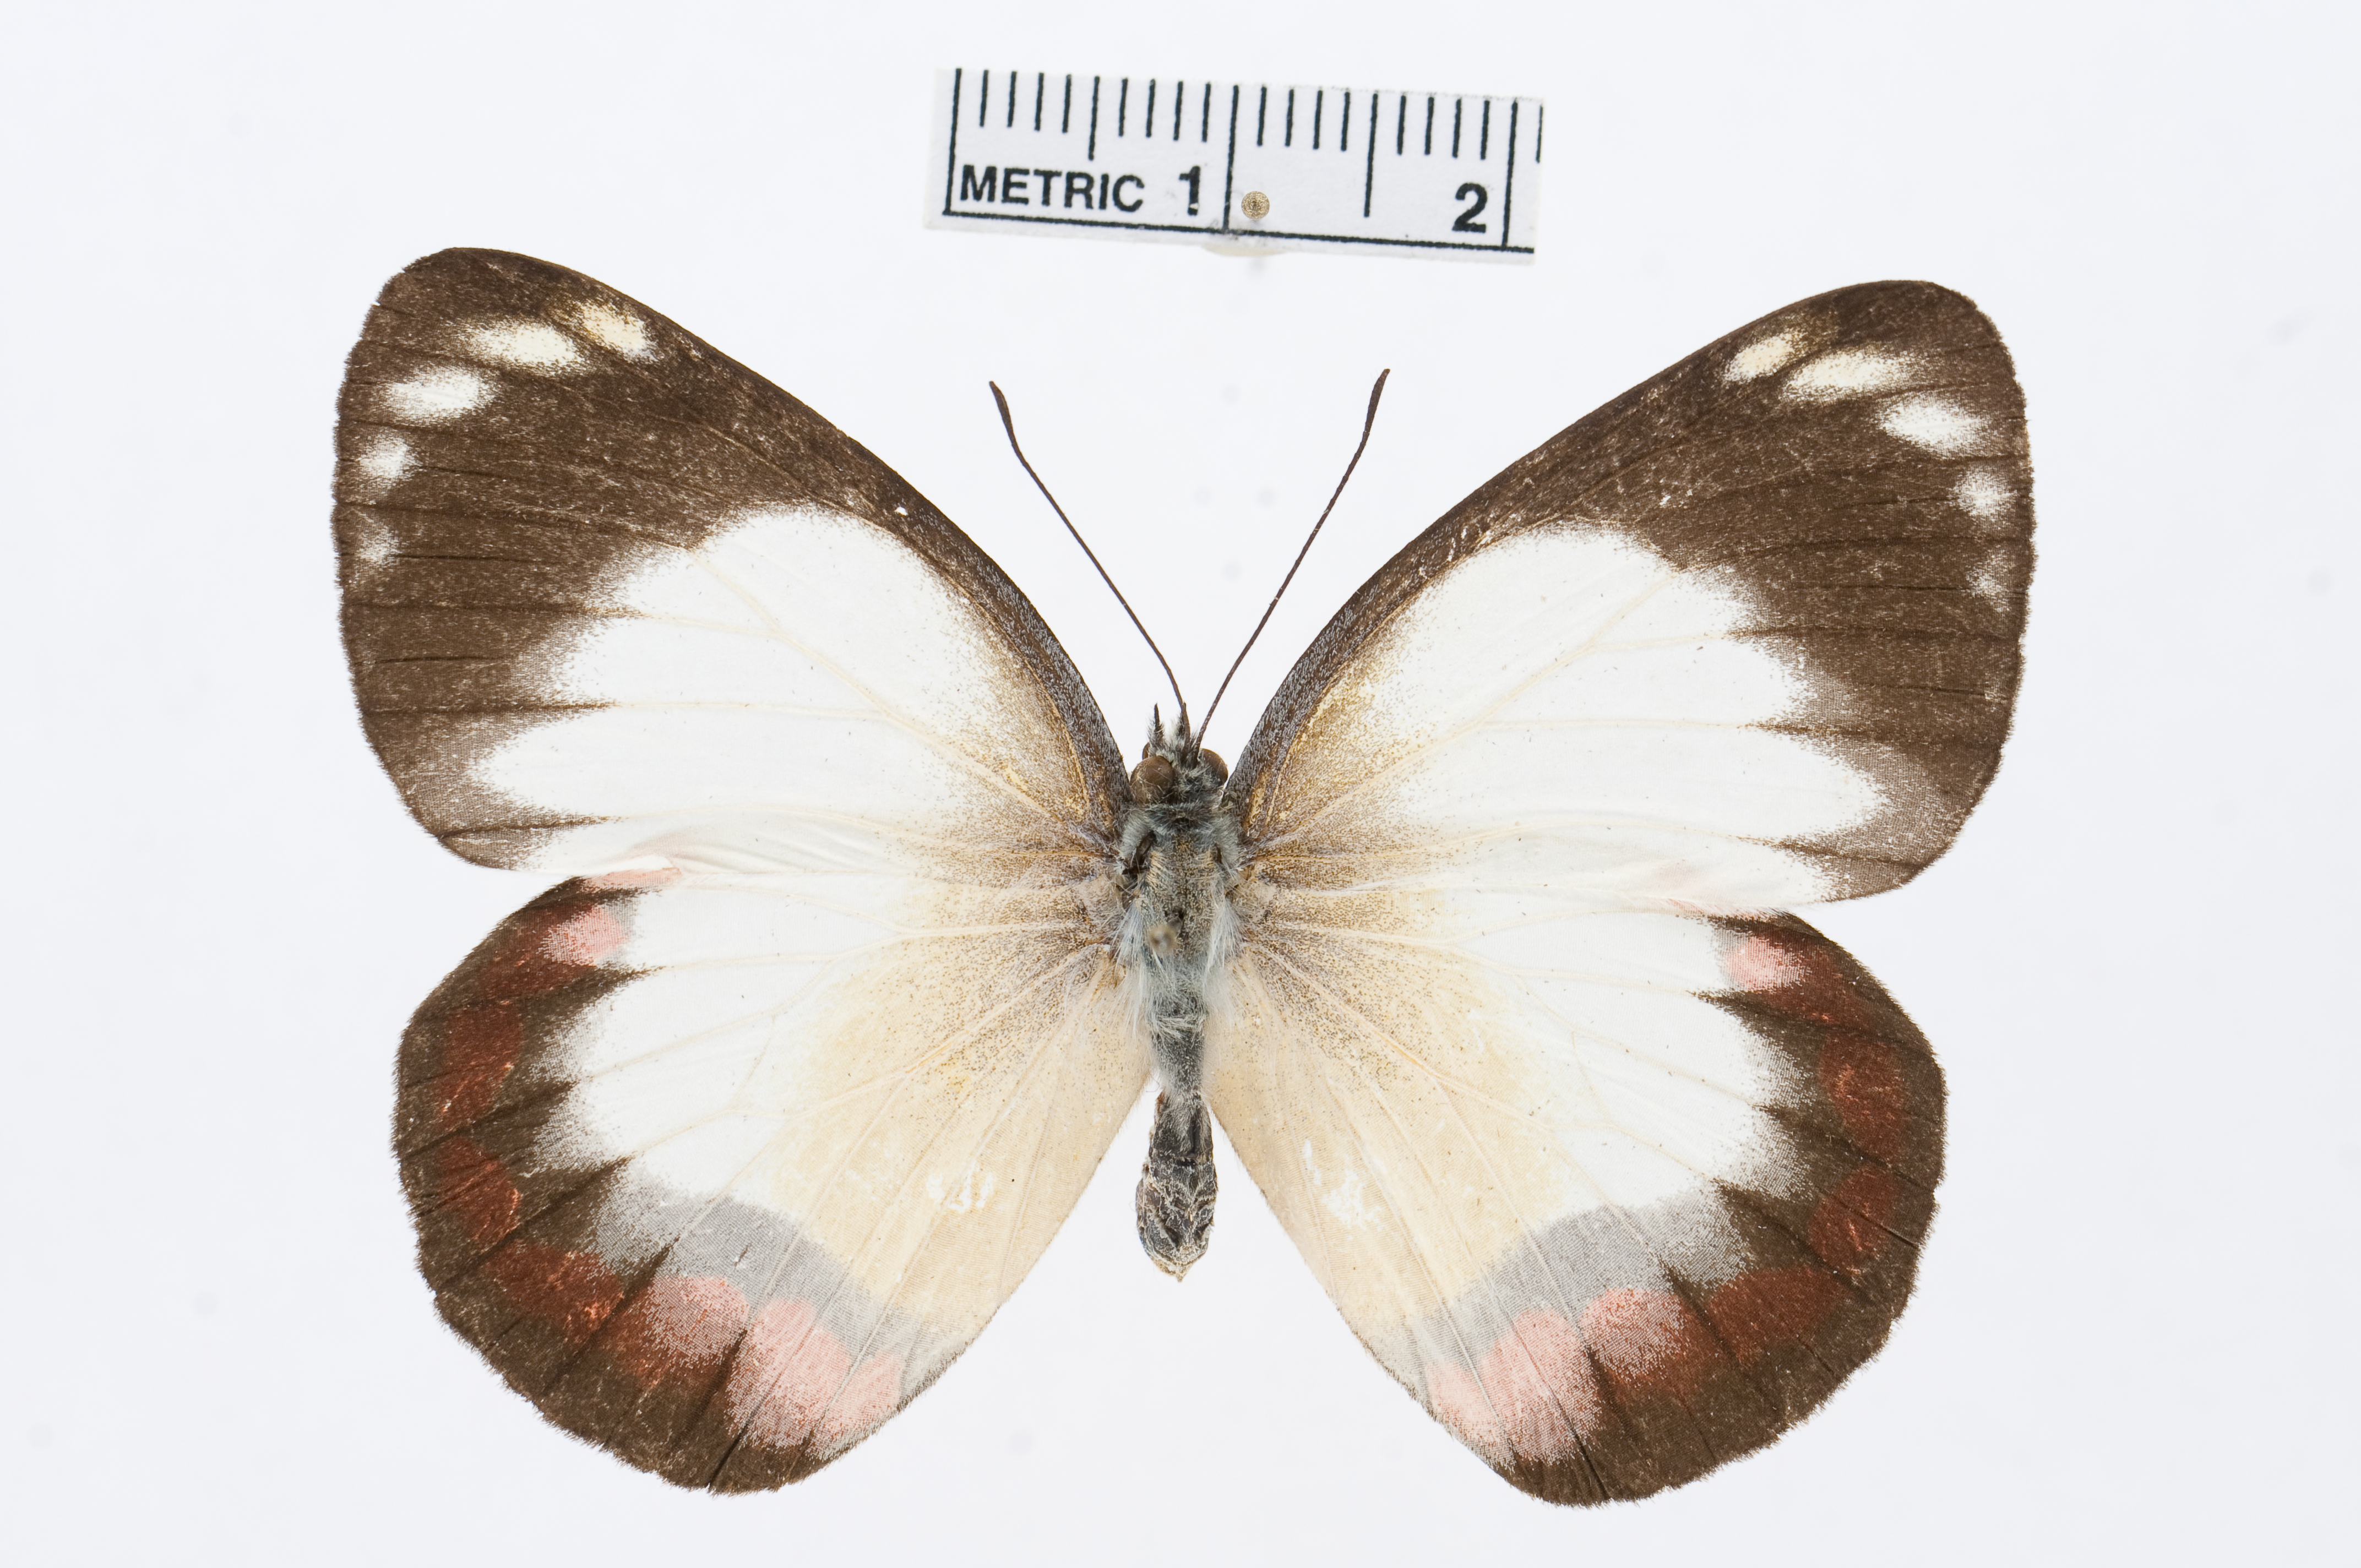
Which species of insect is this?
Delias mysis
